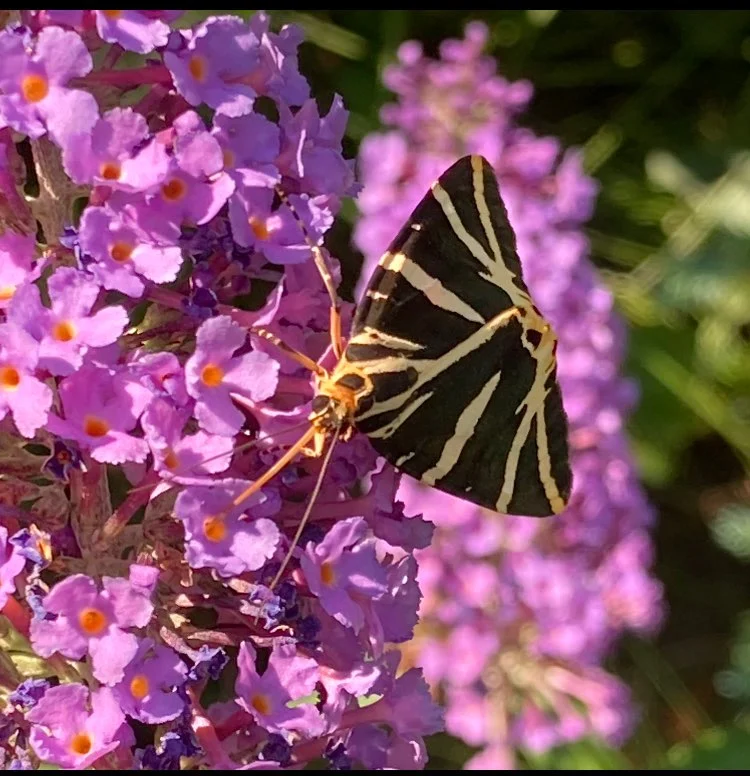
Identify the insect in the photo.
Euplagia quadripunctaria
